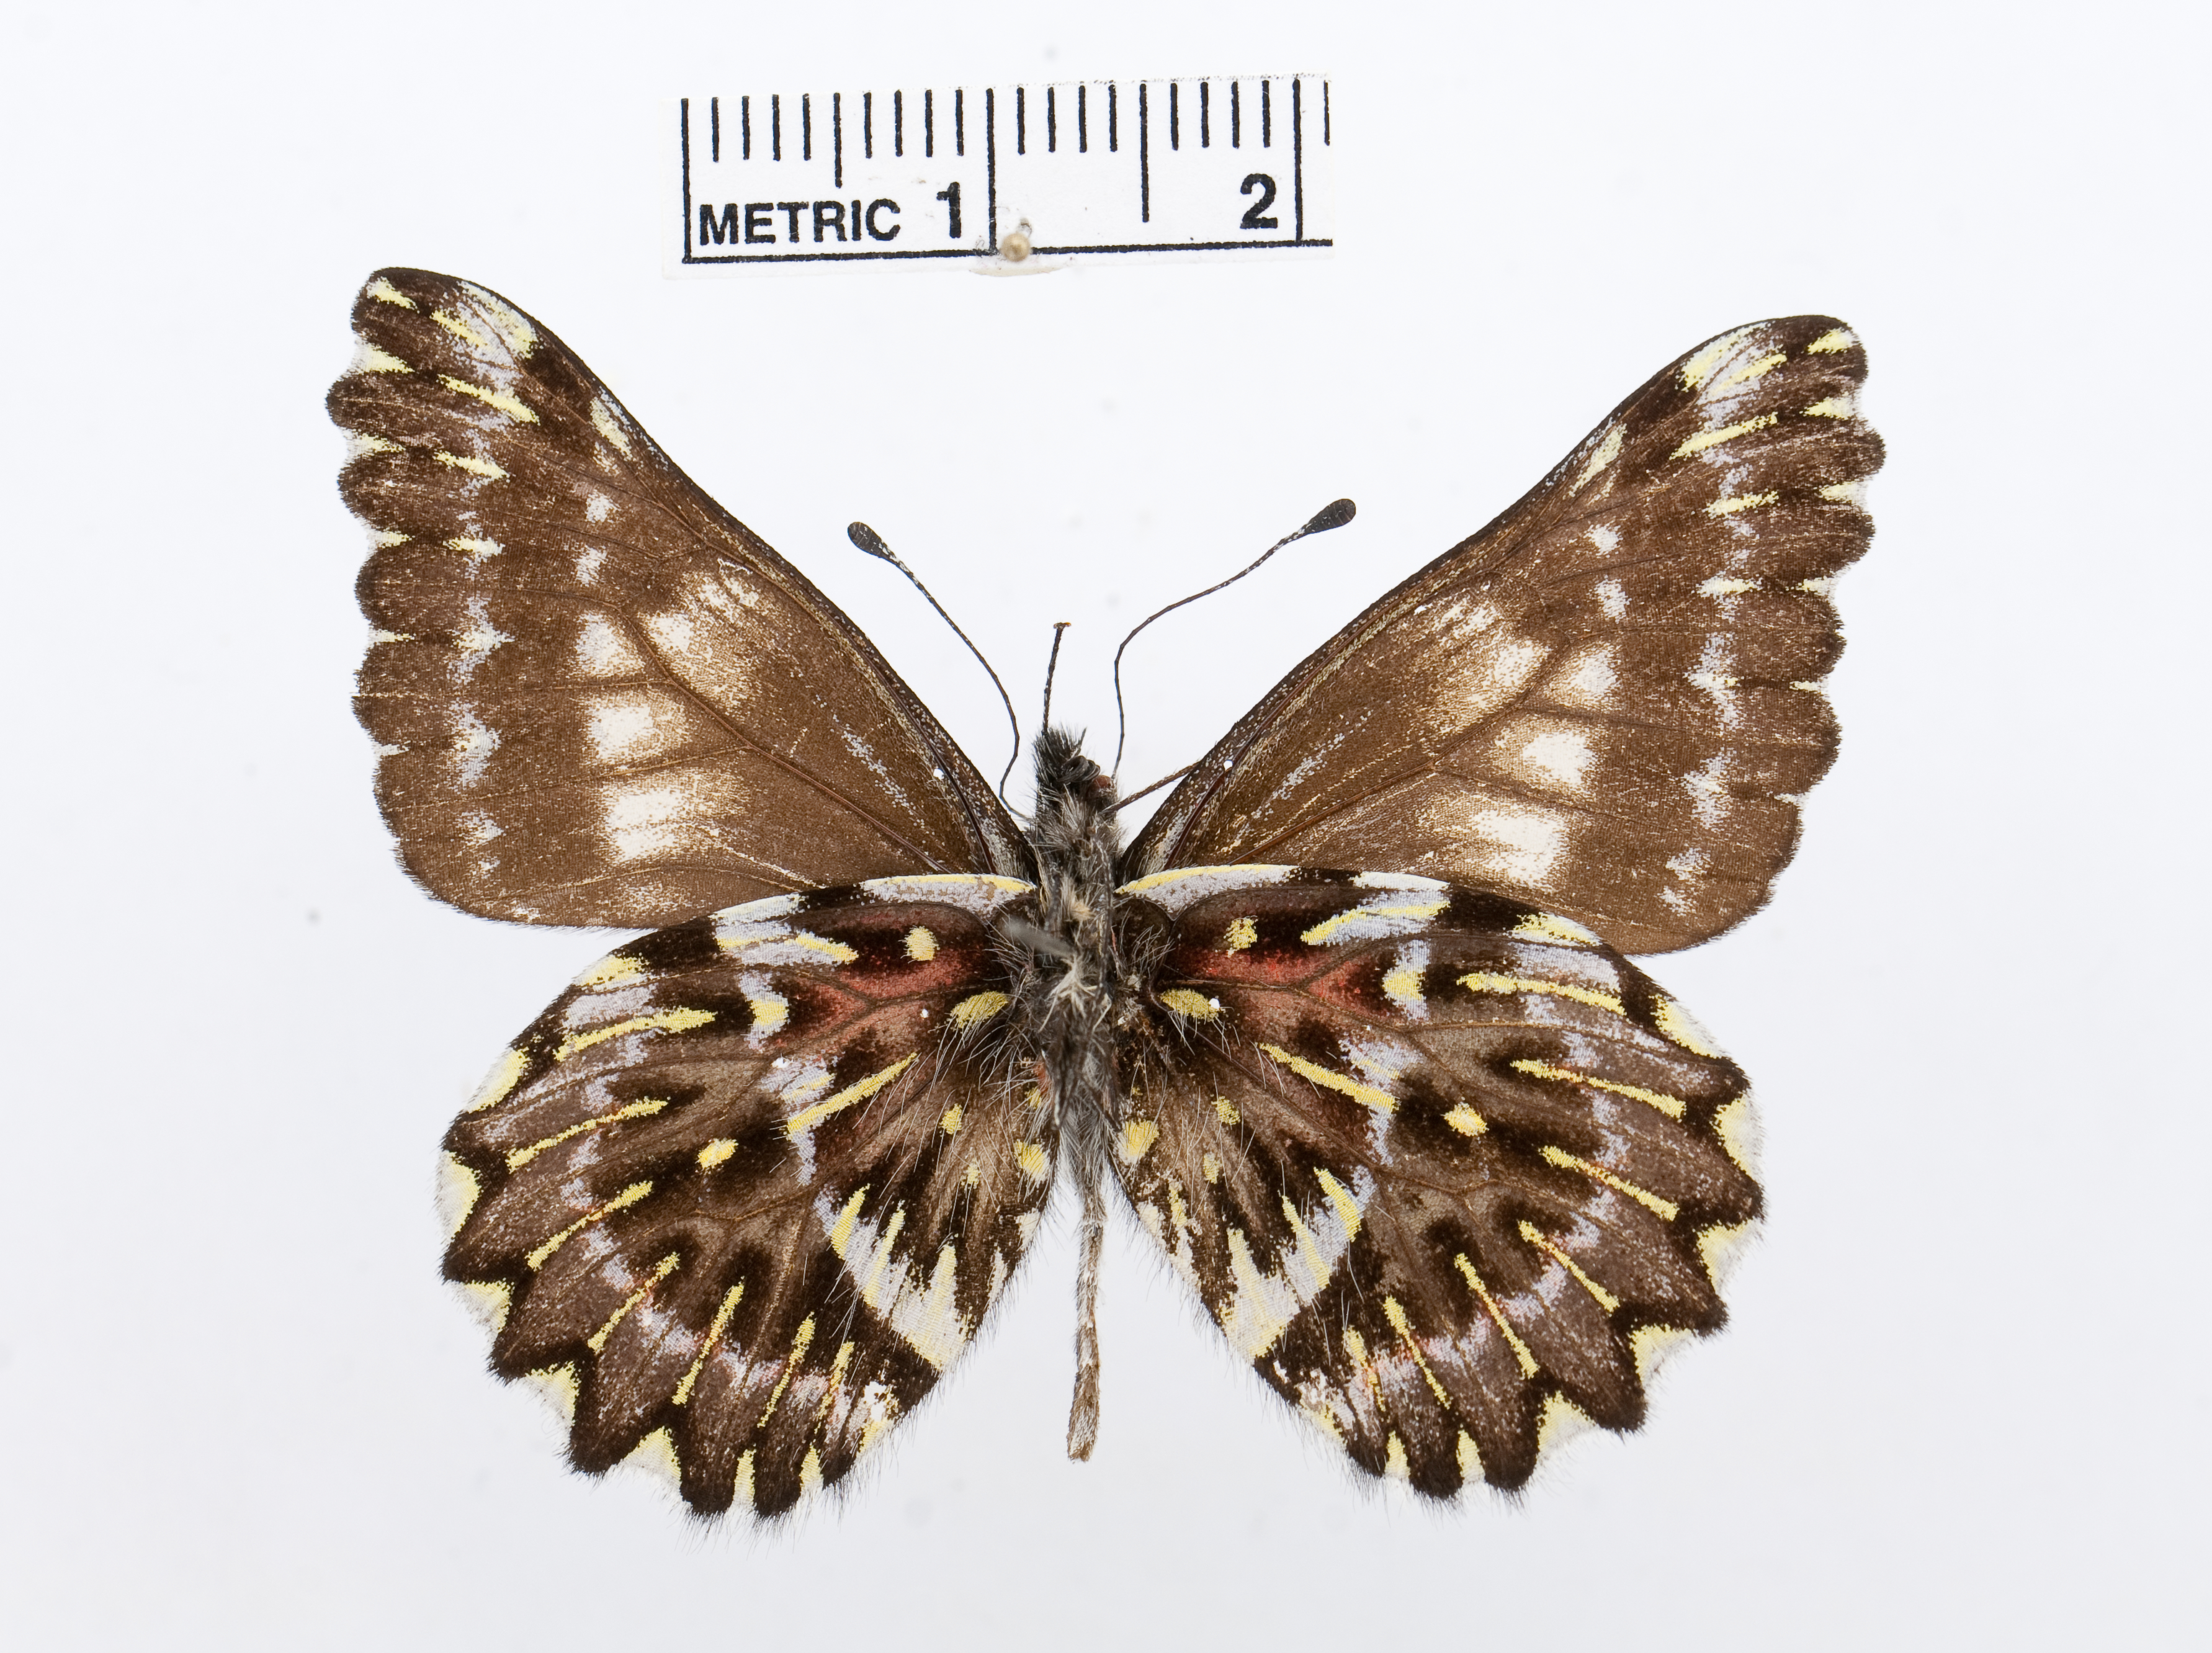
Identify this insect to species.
Catasticta albofasciata
